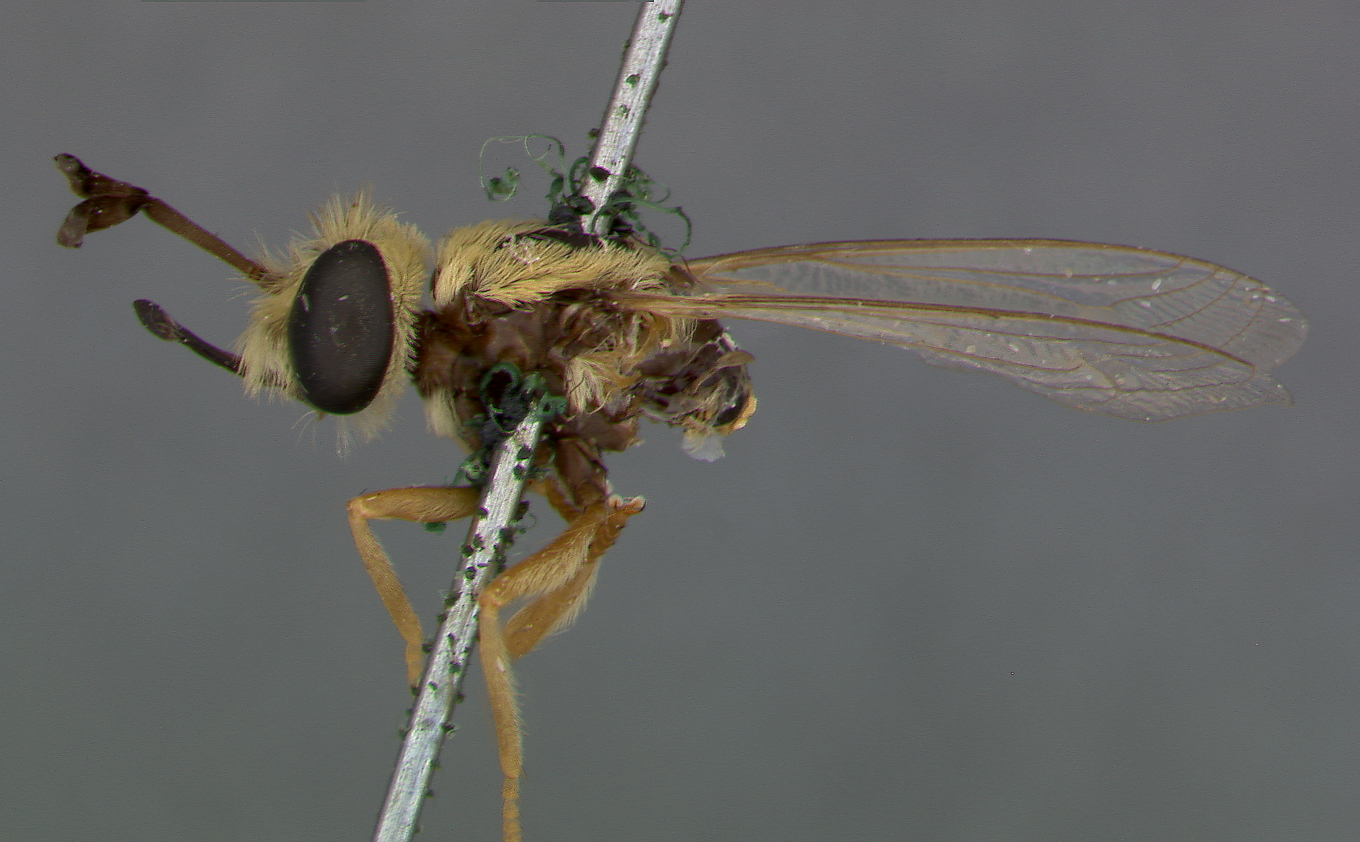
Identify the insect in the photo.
Leptomydas hirtus
